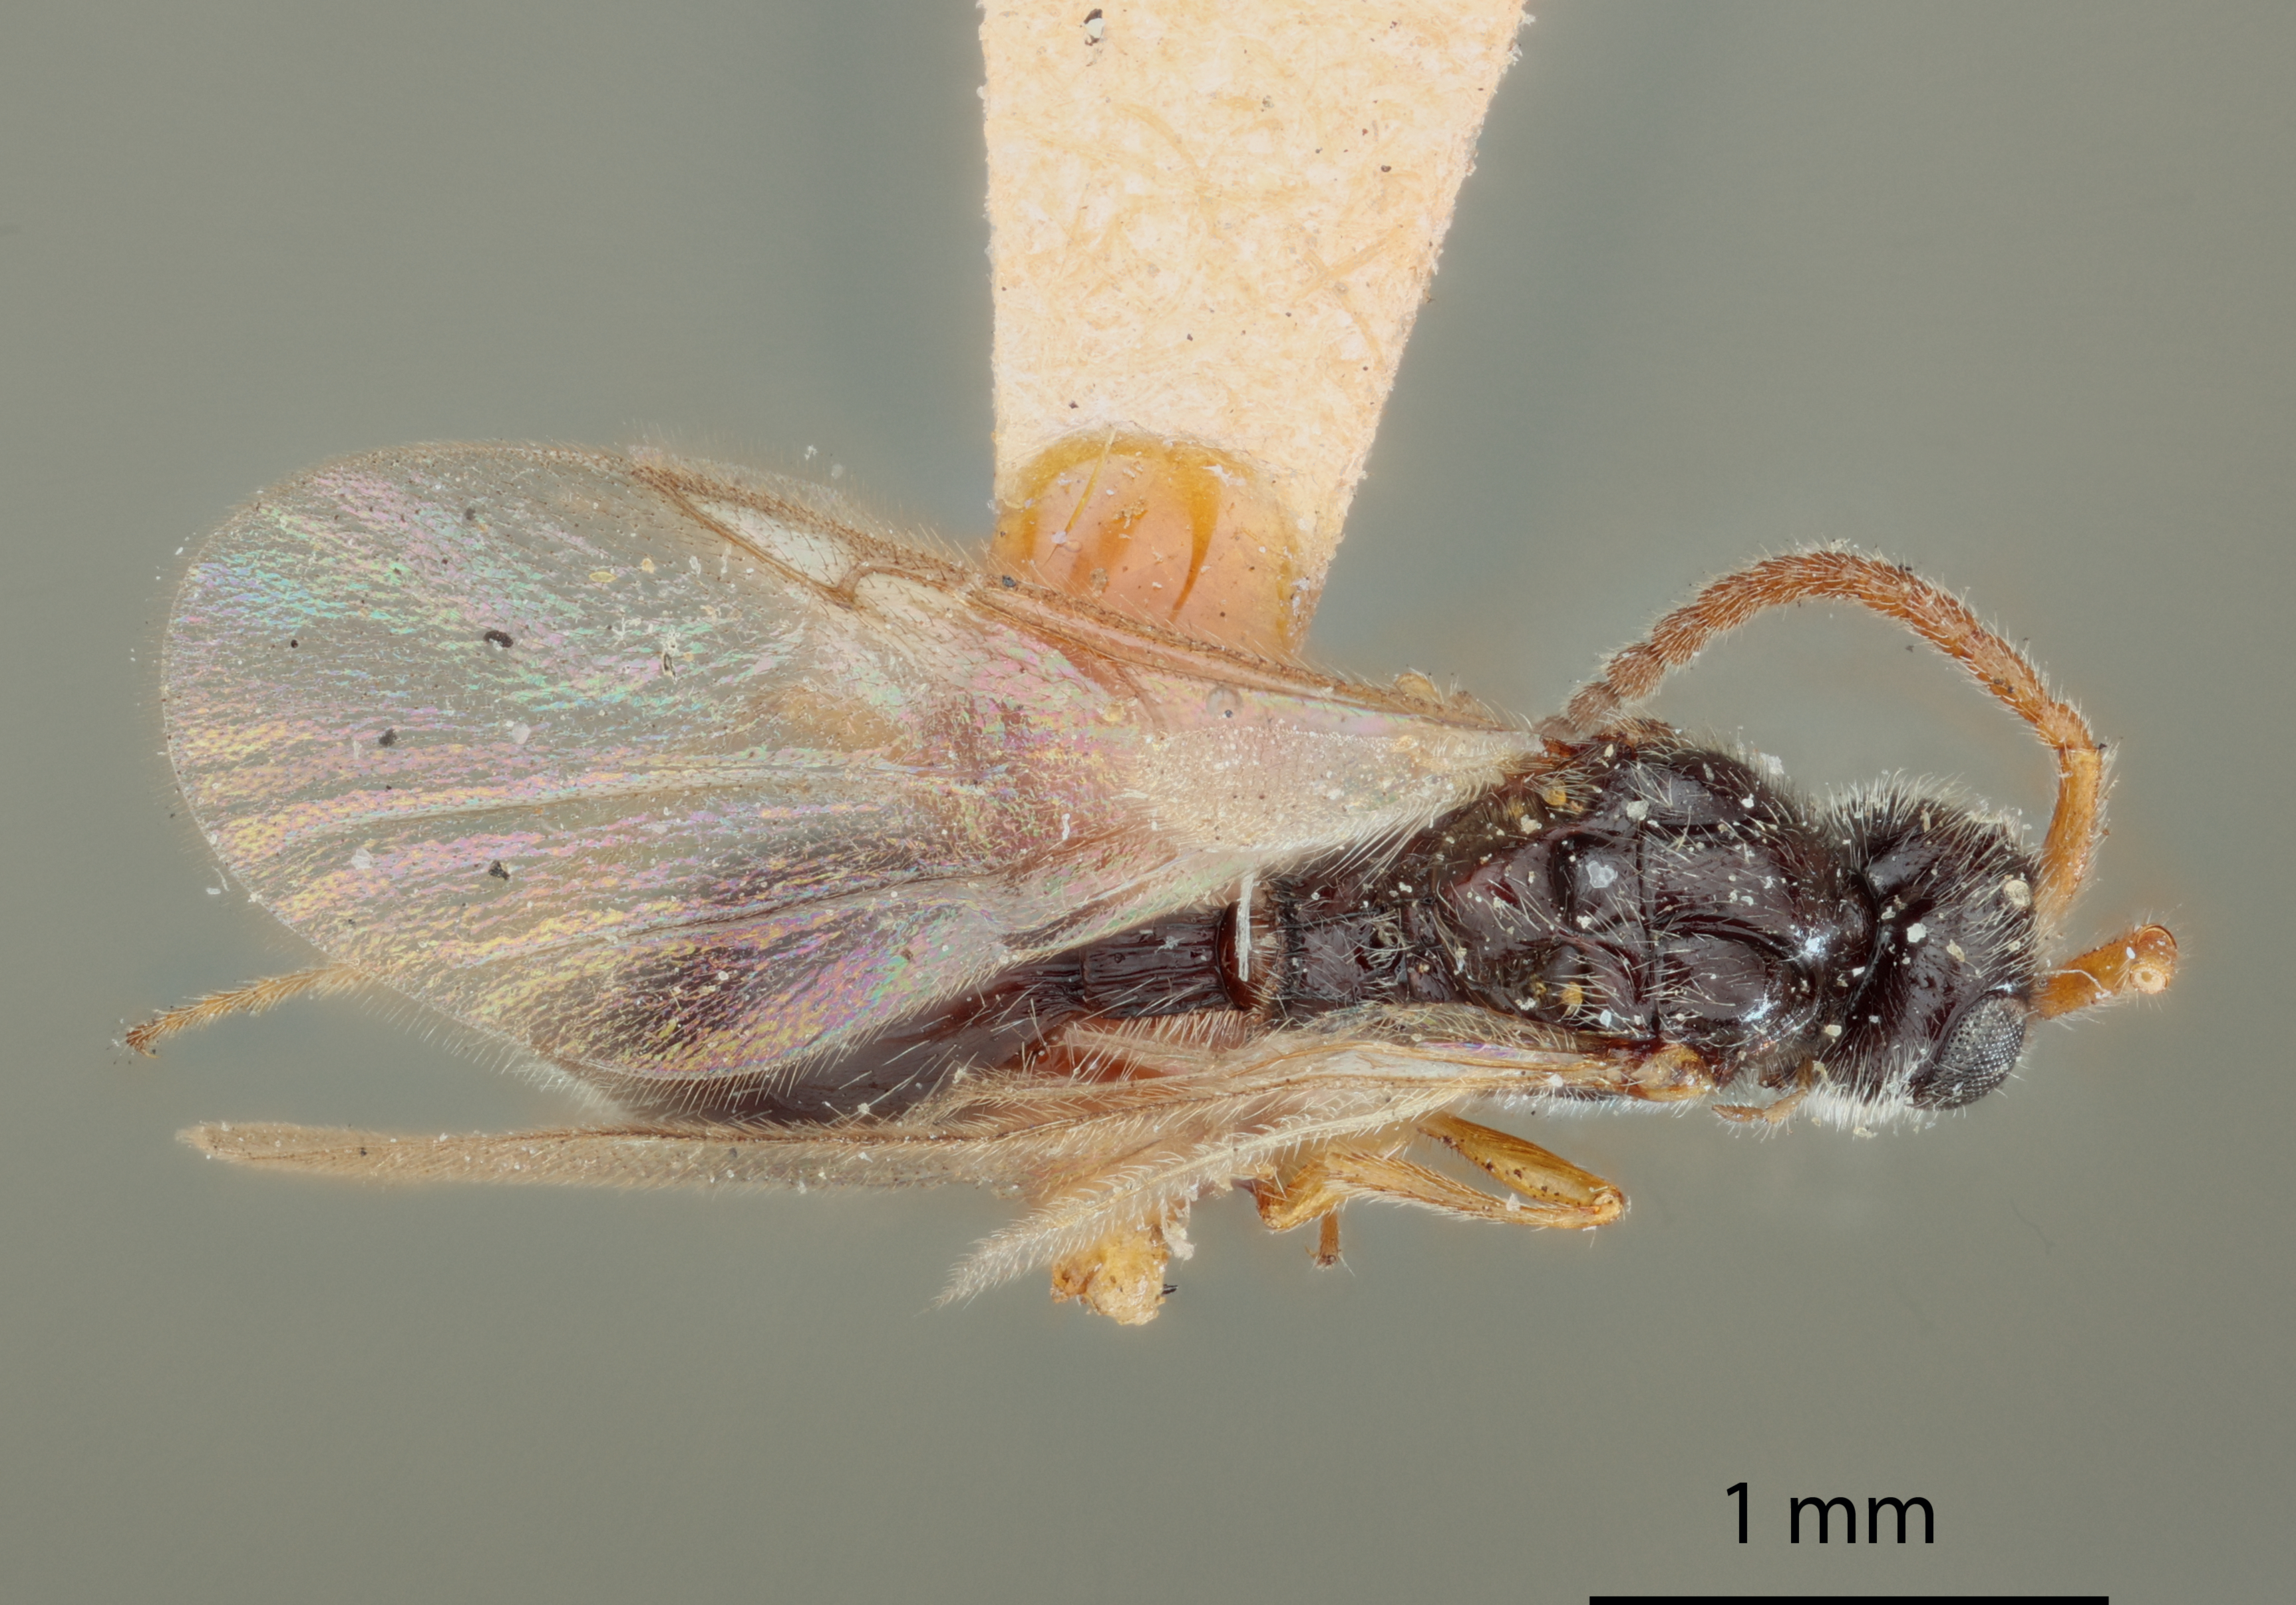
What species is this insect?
Anectata hirtifrons
